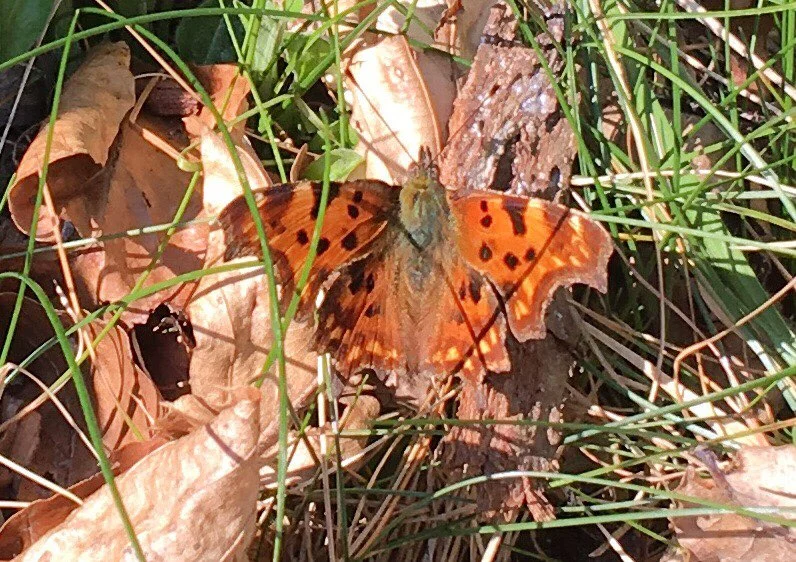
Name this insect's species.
Polygonia c-album
